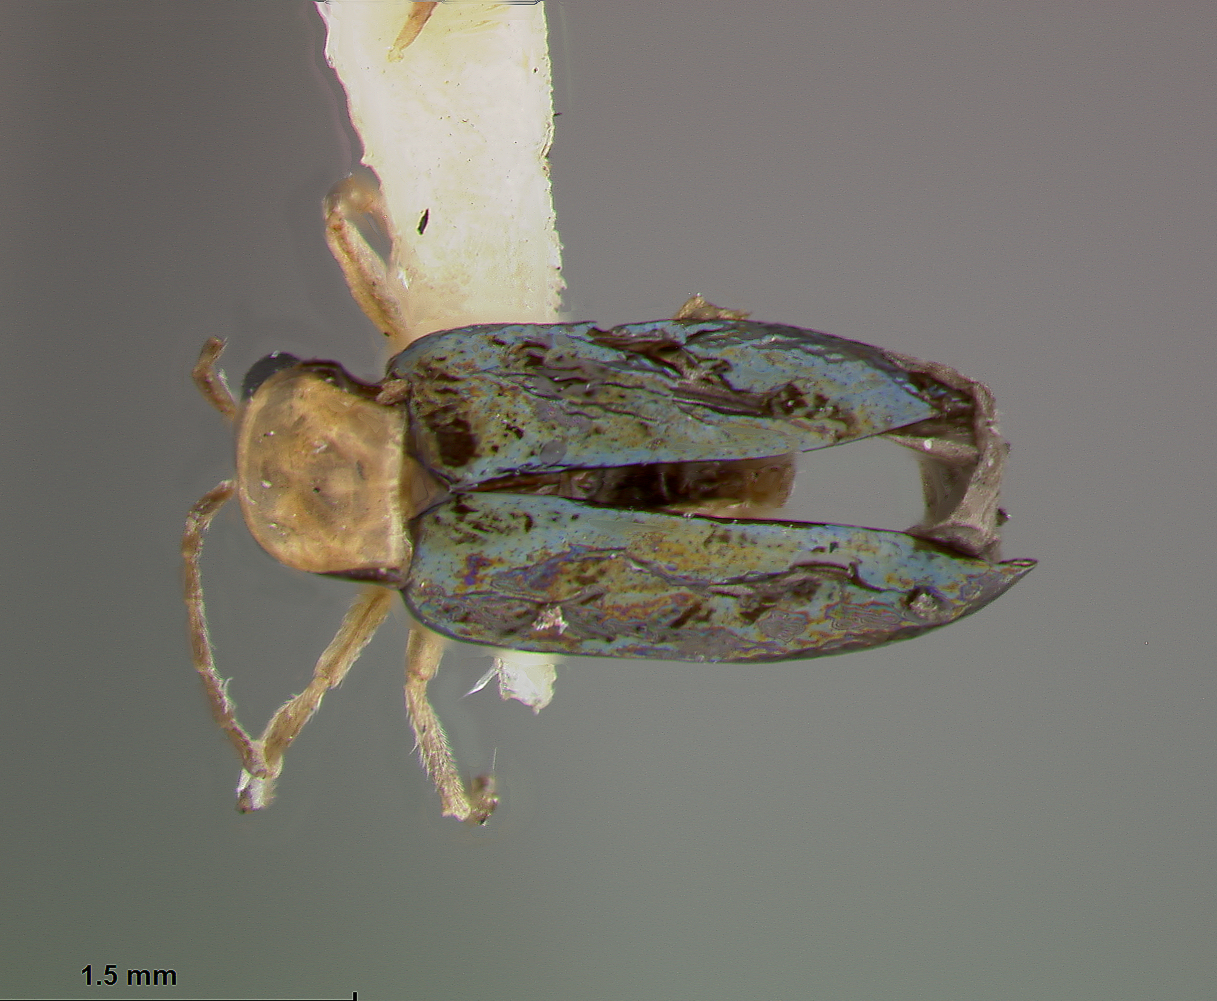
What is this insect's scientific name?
Ectmesopus leonardorum
